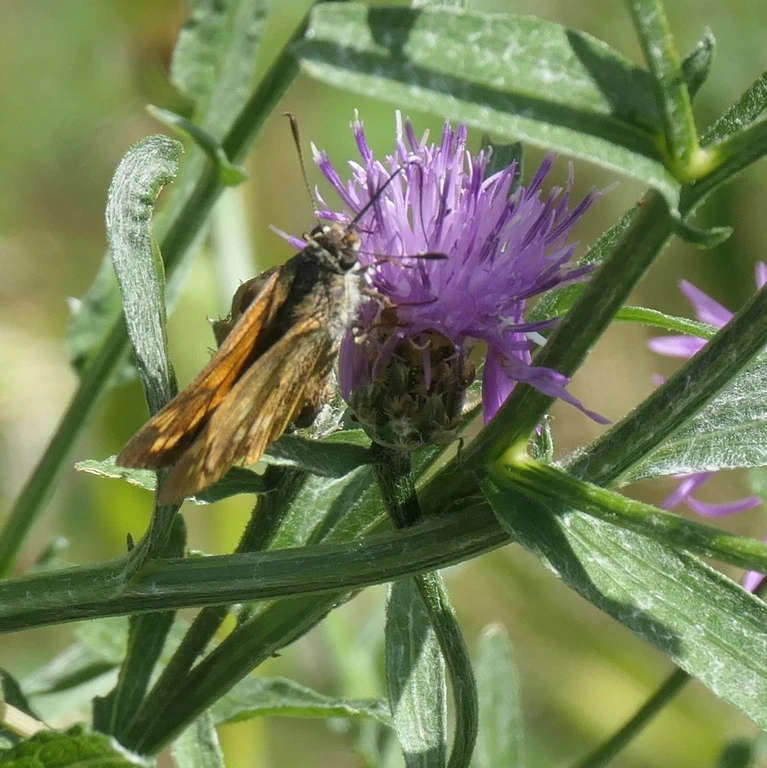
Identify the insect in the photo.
Ochlodes sylvanus (also Ochlodes venata)
